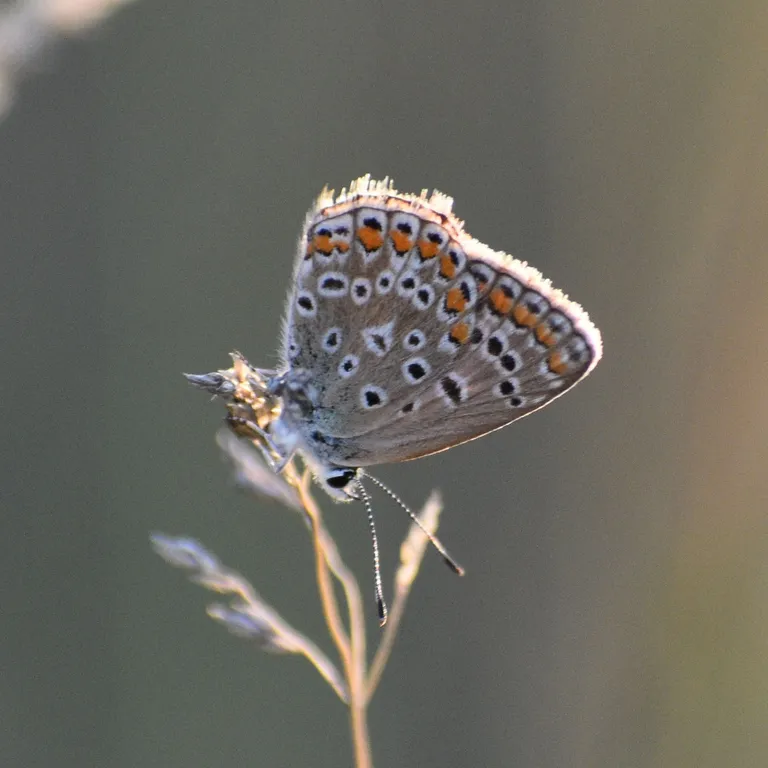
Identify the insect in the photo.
Polyommatus icarus
